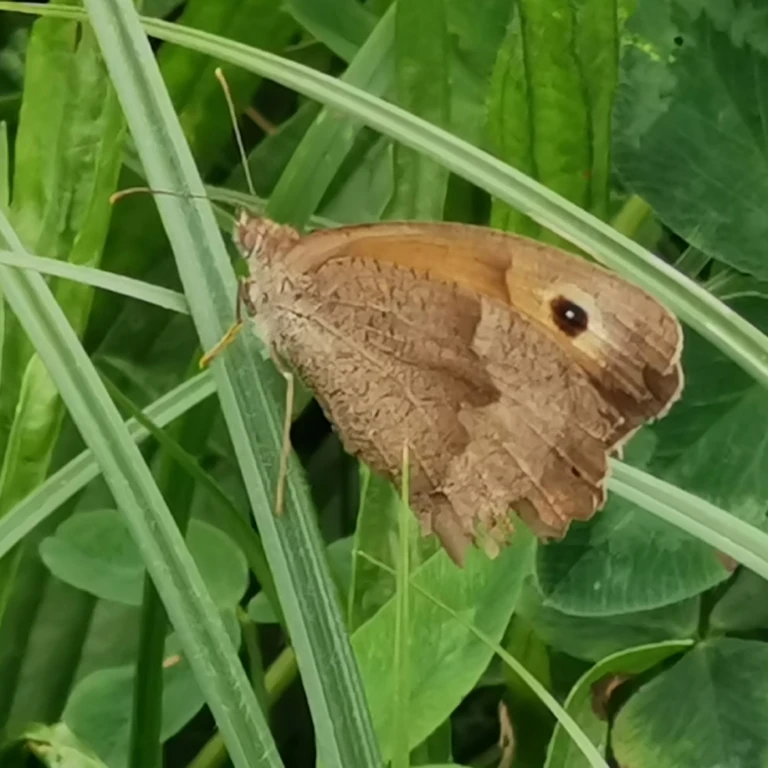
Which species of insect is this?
Maniola jurtina
